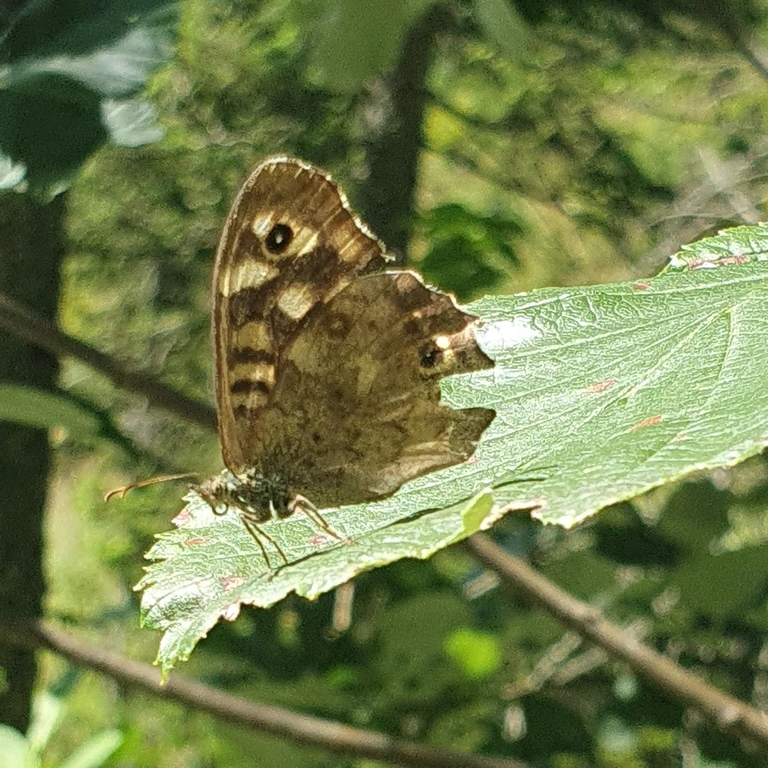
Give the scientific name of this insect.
Pararge aegeria
